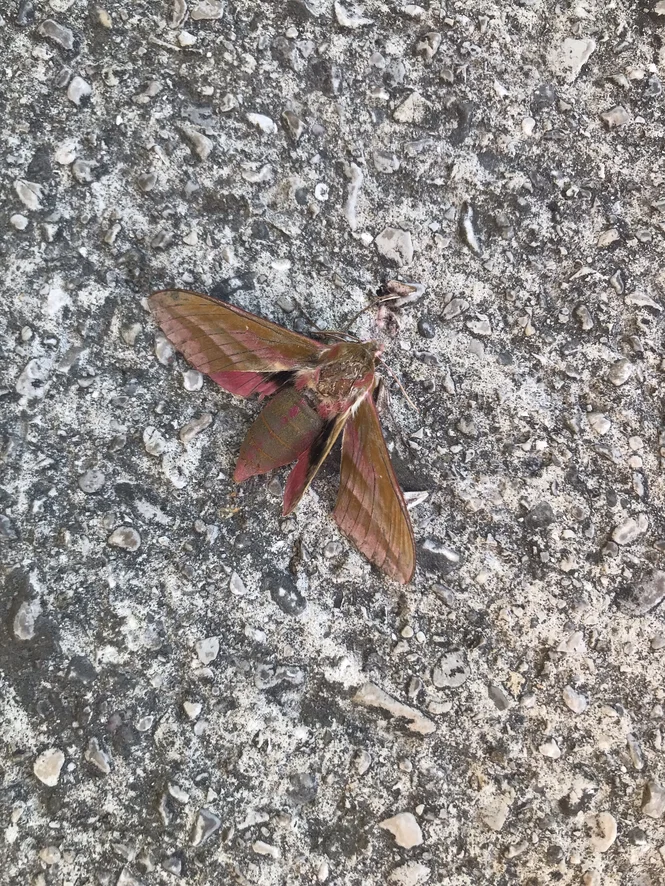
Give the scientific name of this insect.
Deilephila elpenor
